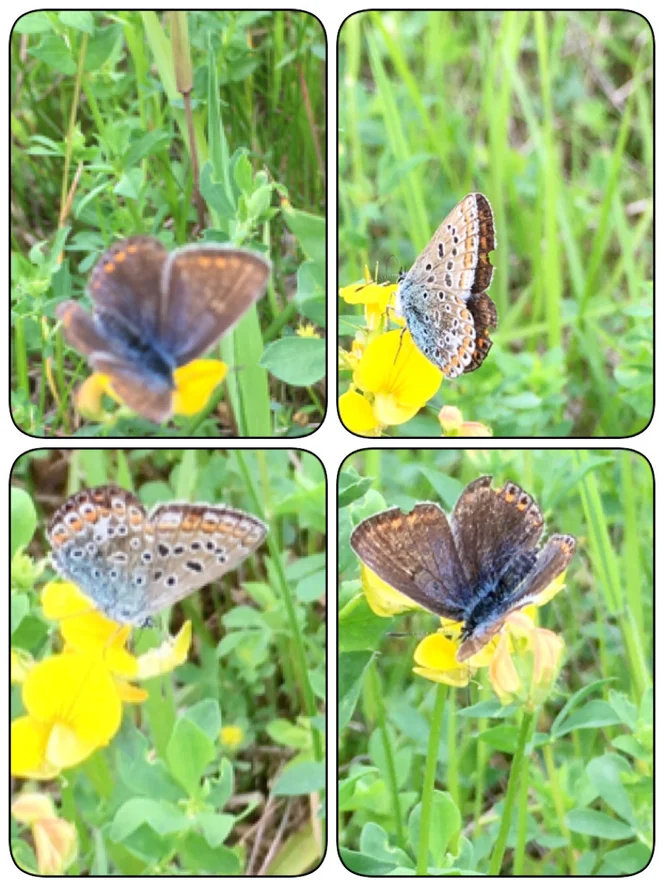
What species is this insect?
Polyommatus icarus
